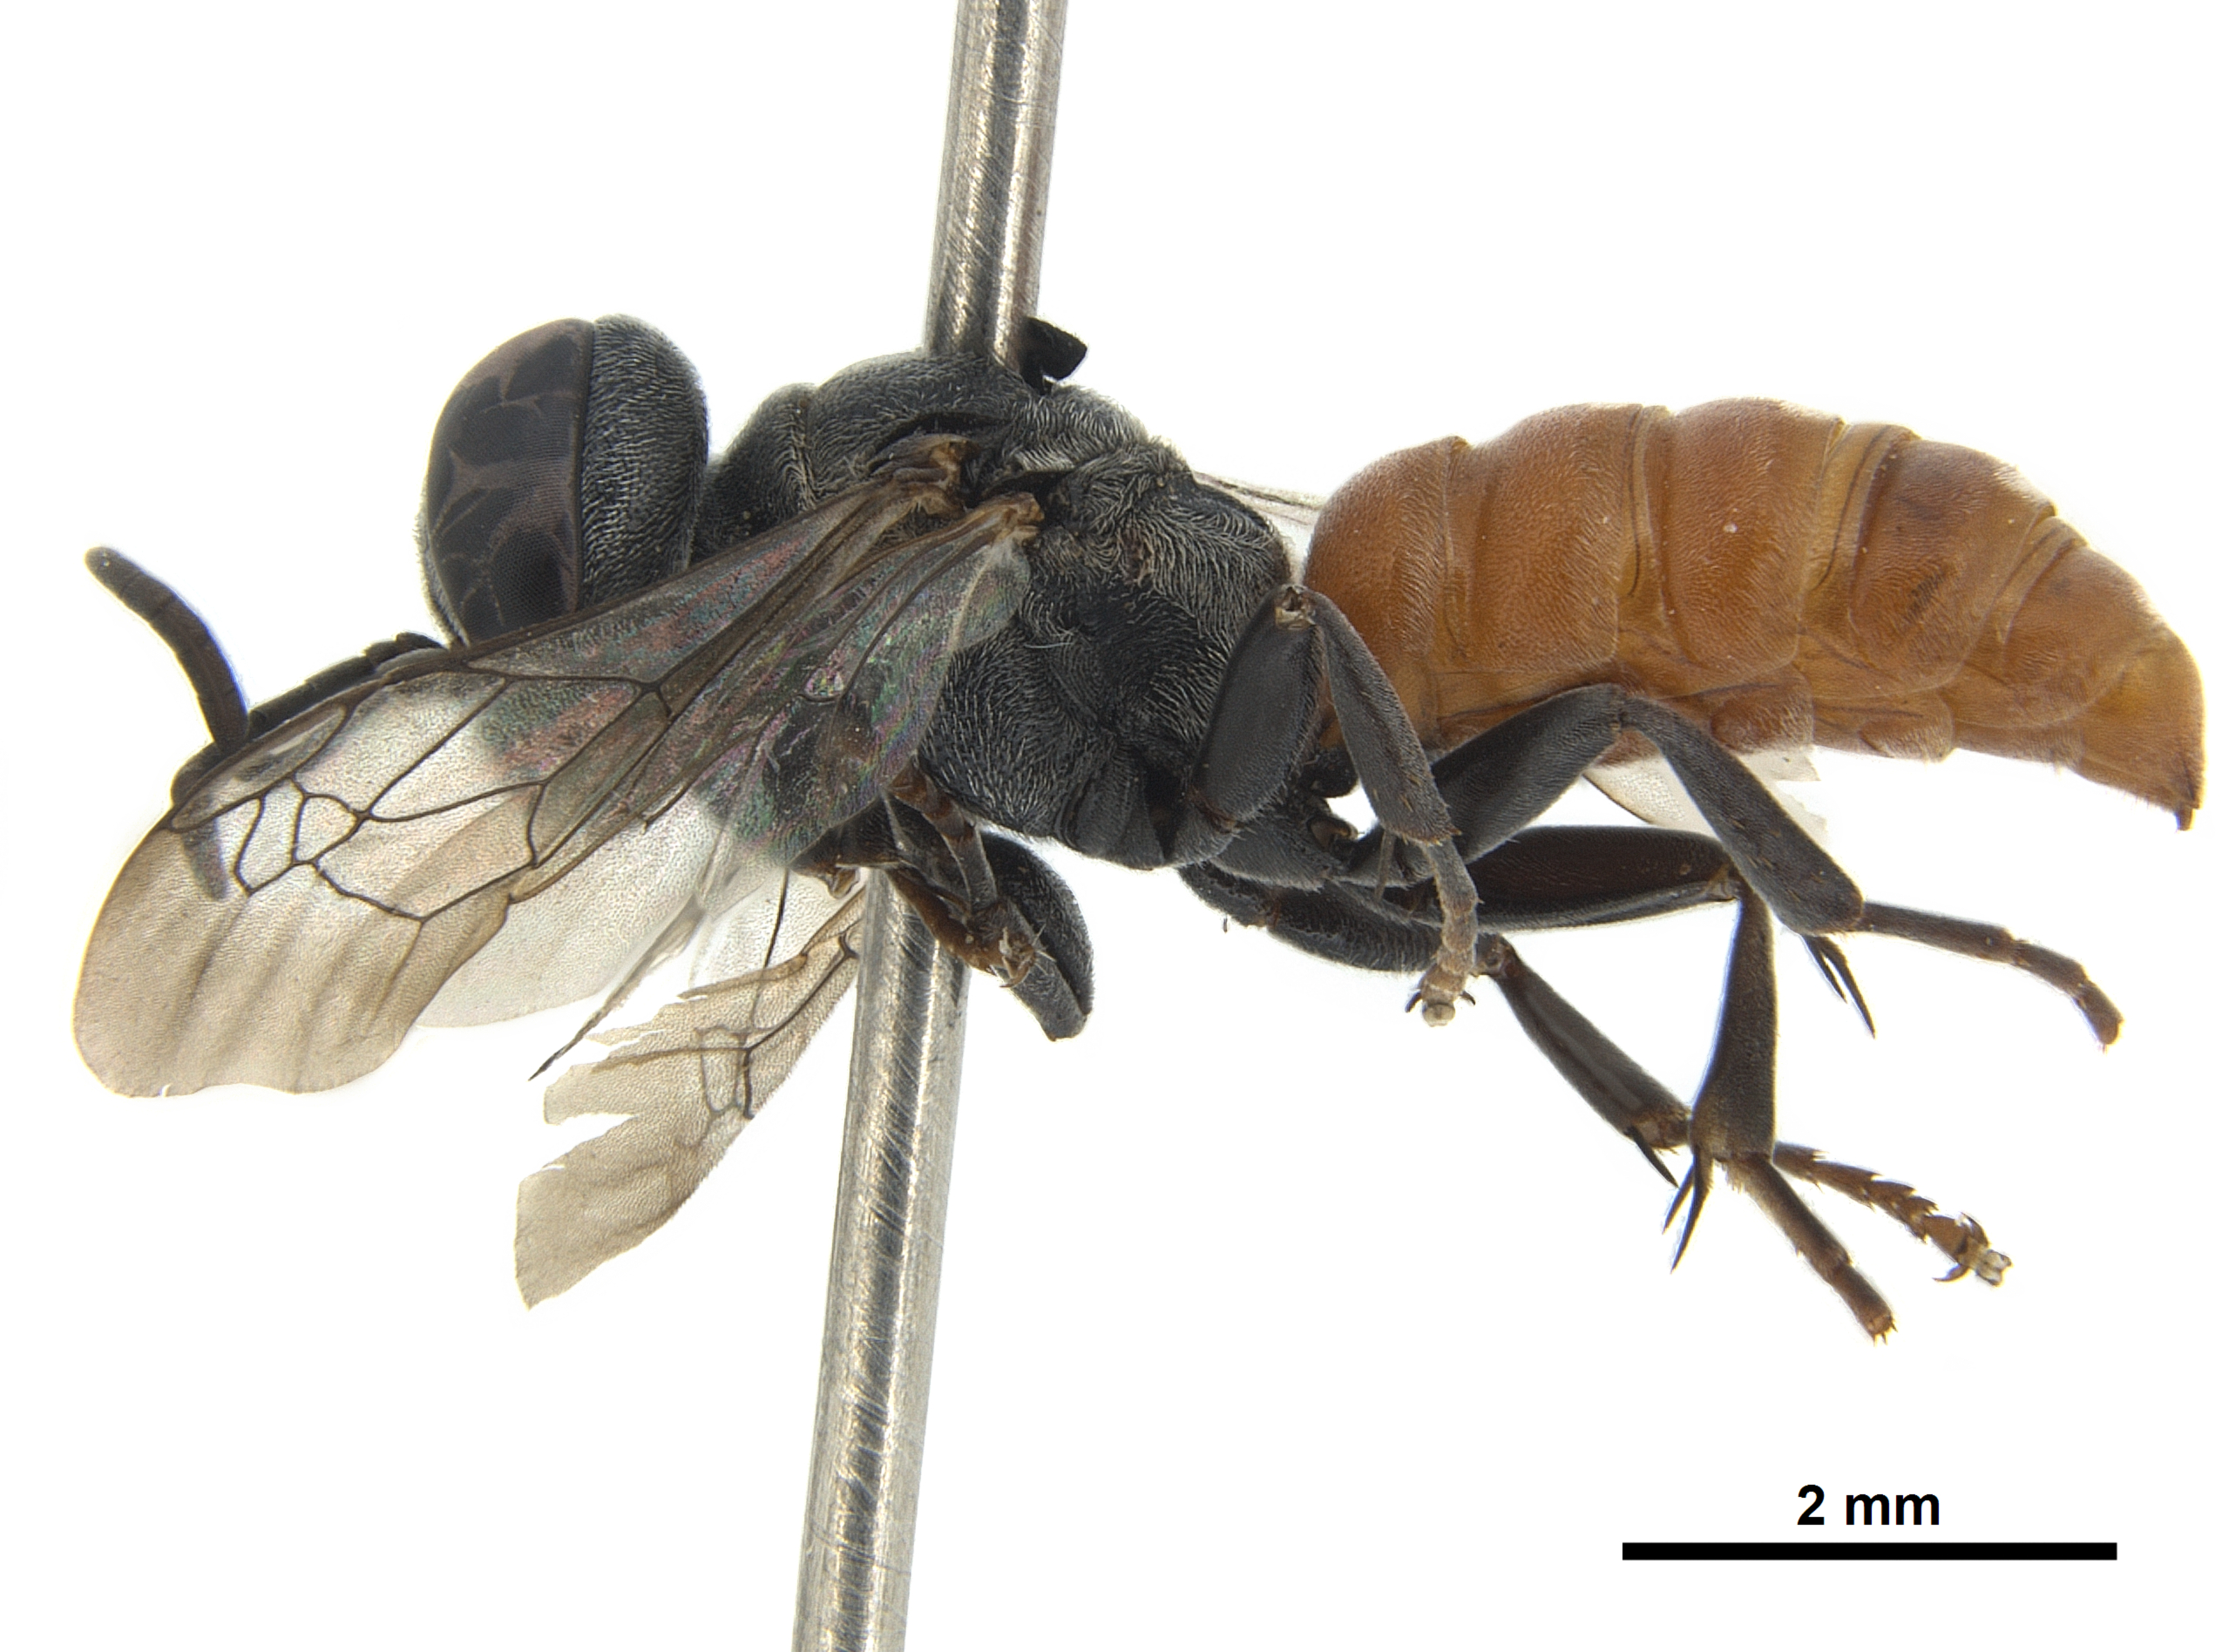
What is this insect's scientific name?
Pisonopsis clypeata
